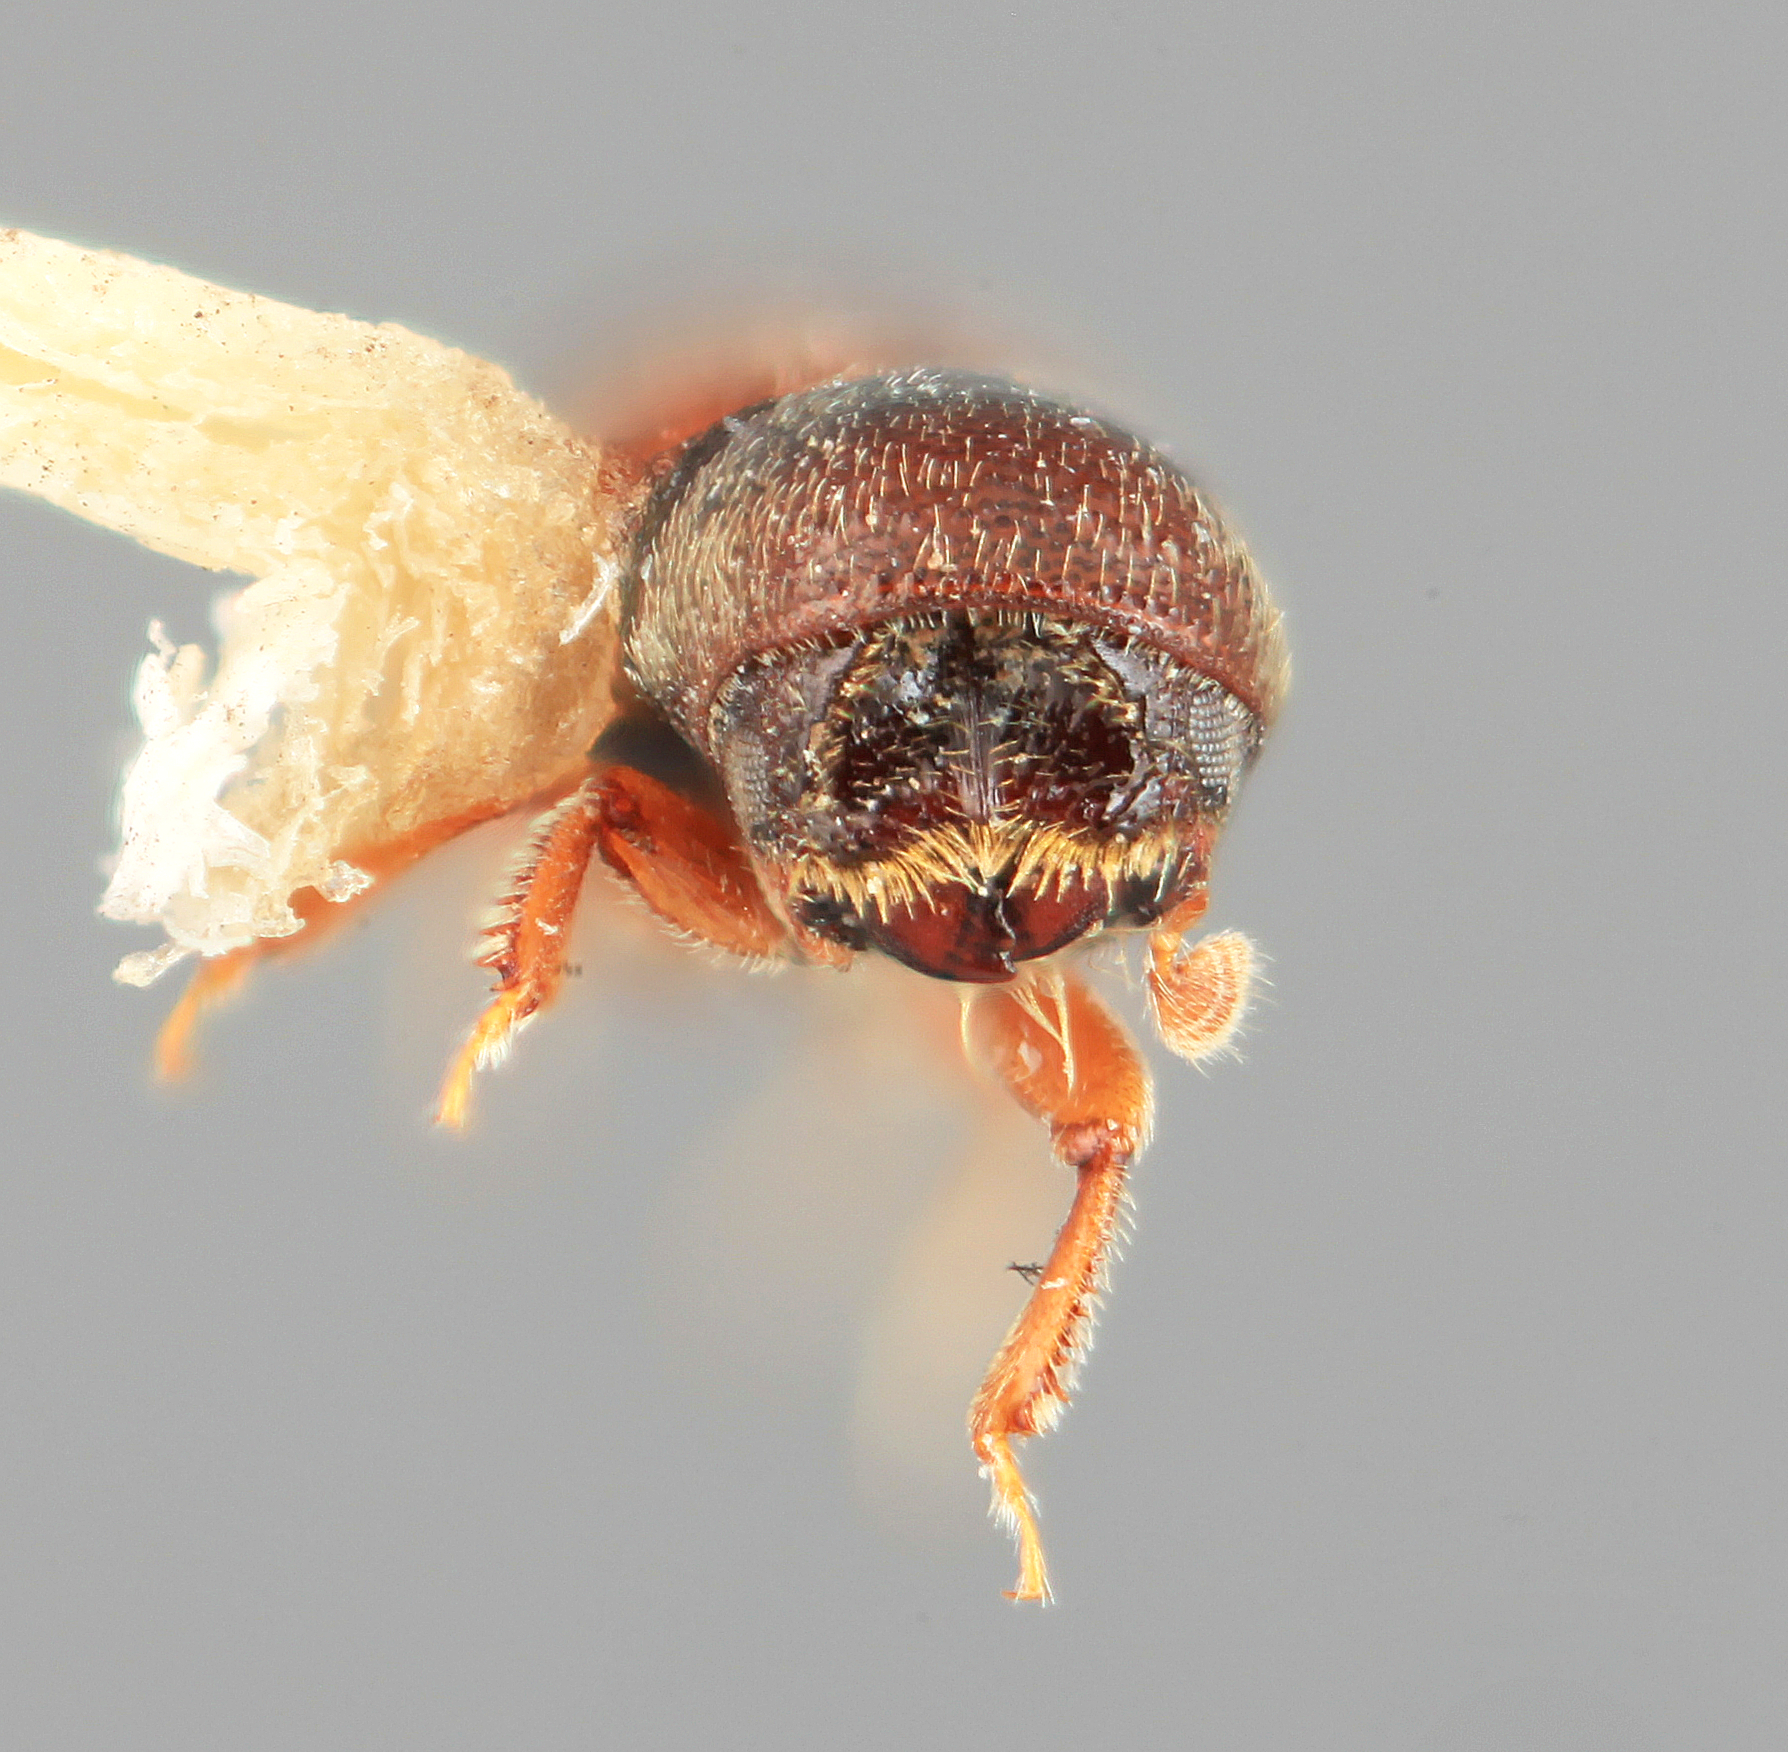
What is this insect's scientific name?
Araptus excavatus
